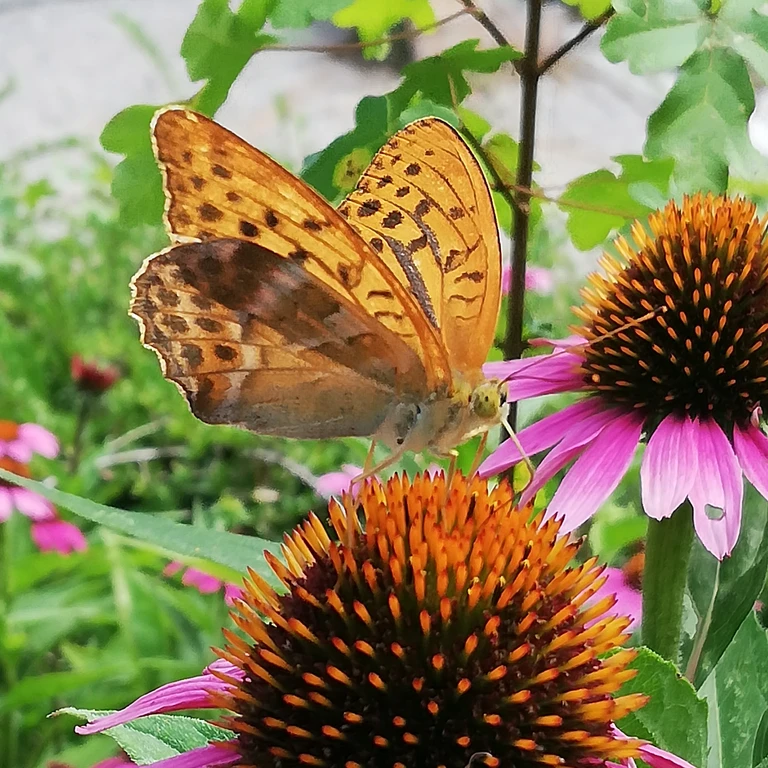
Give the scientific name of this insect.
Argynnis paphia
